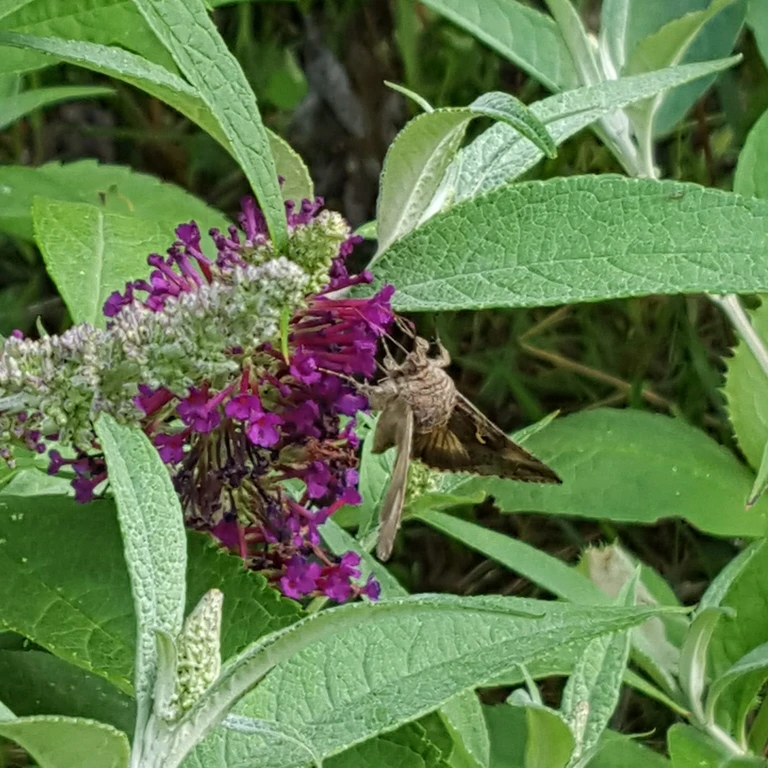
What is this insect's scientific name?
Autographa gamma
